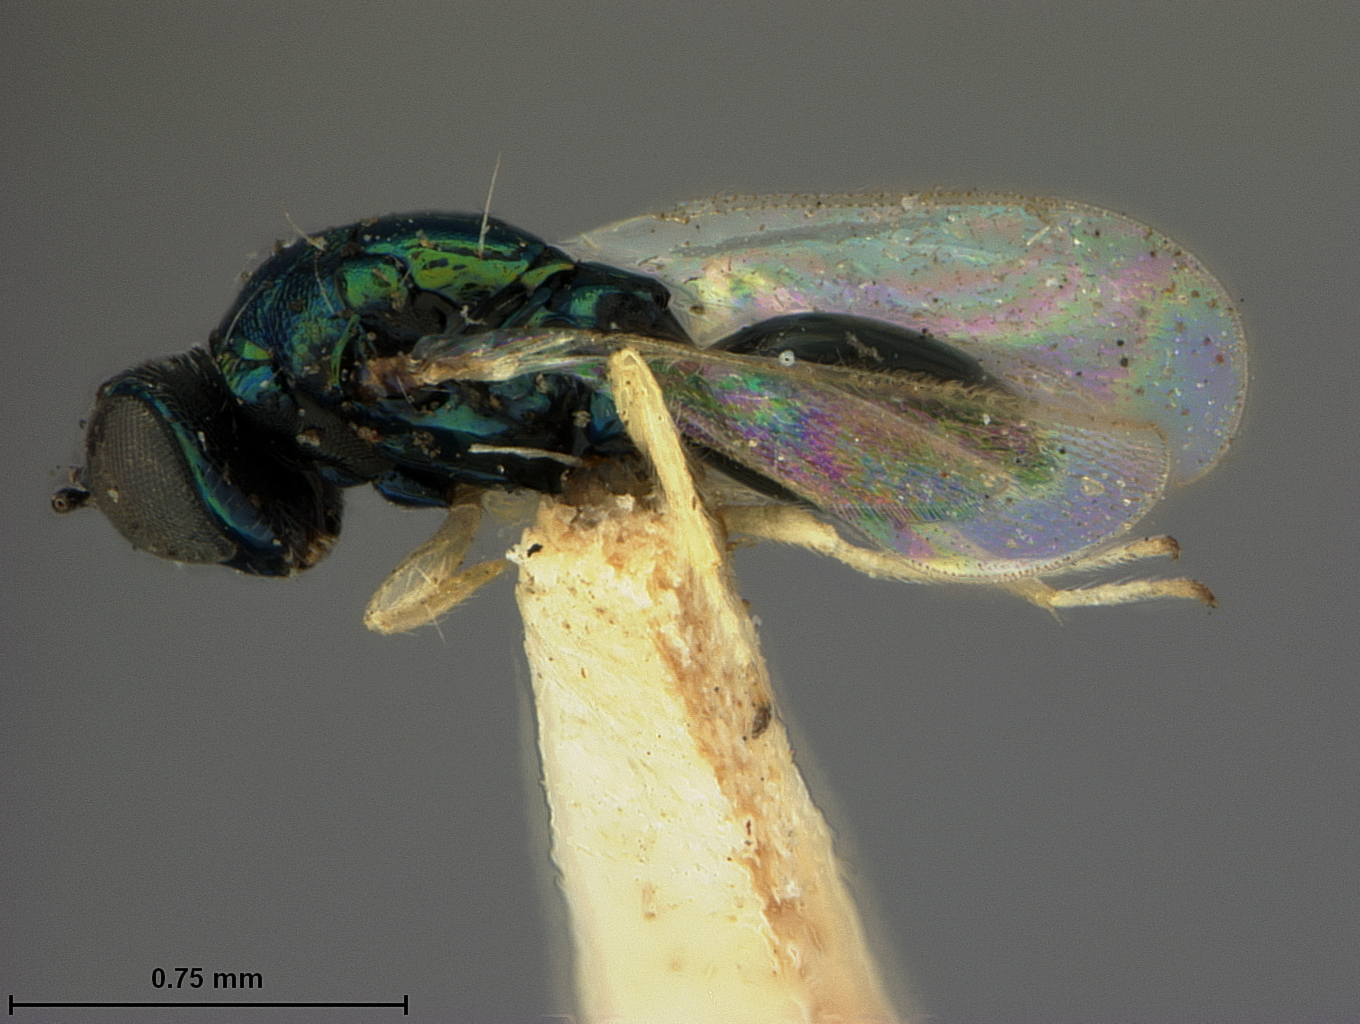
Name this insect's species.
Holcopelte popenoei
